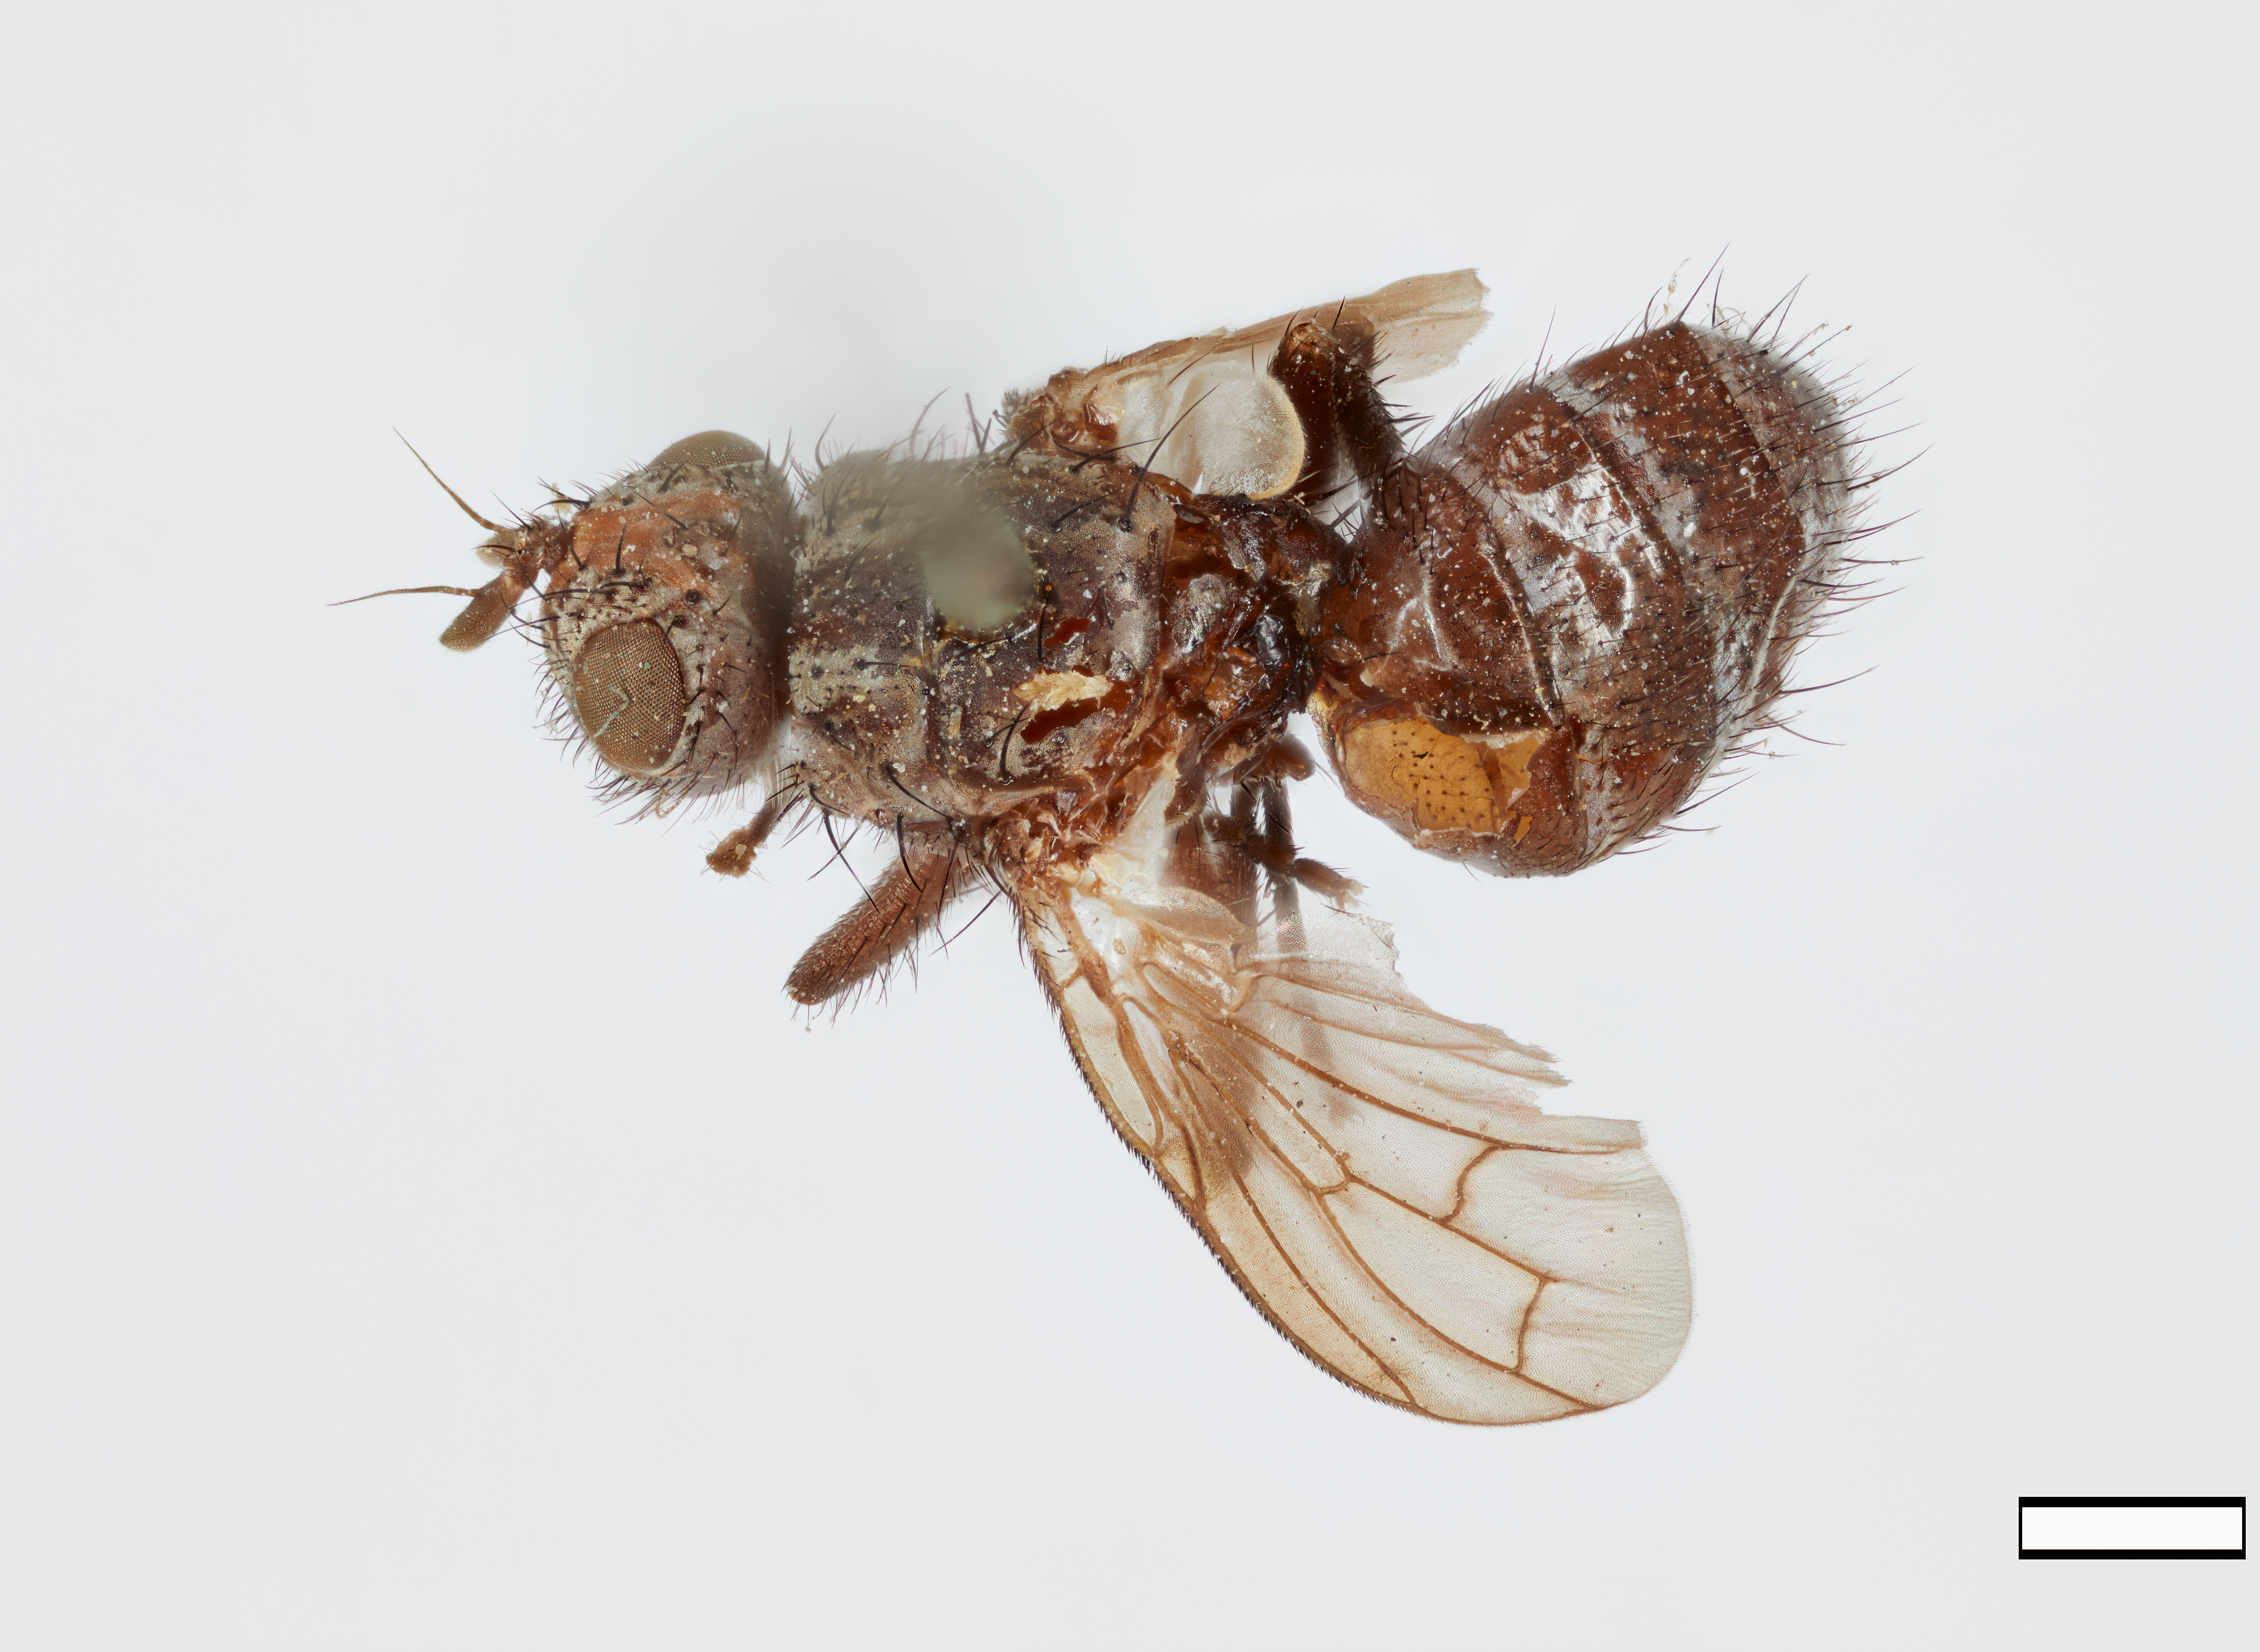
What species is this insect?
Mauromyia pulla
